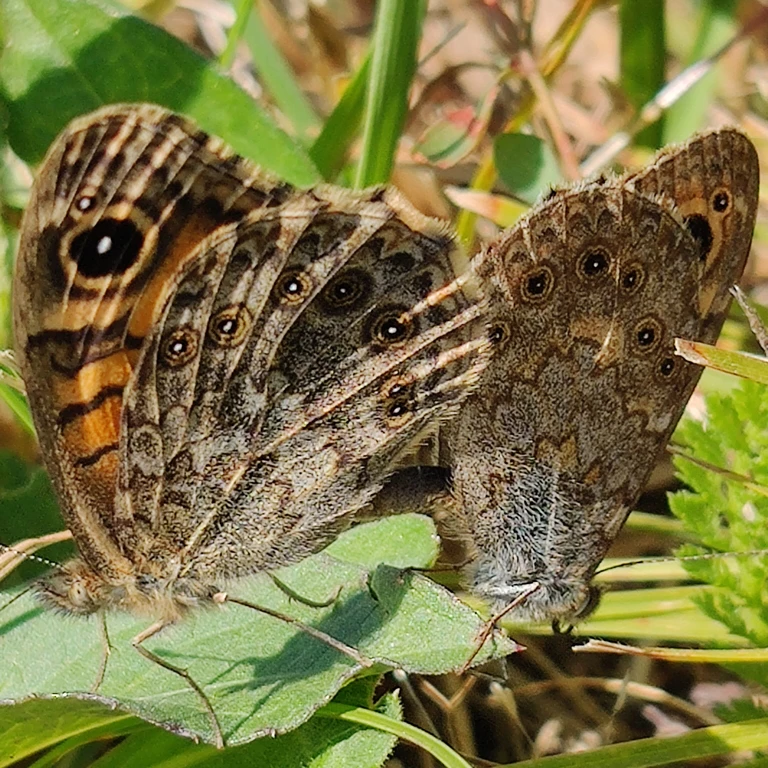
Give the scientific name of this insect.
Lasiommata megera (also Pararge megera)
